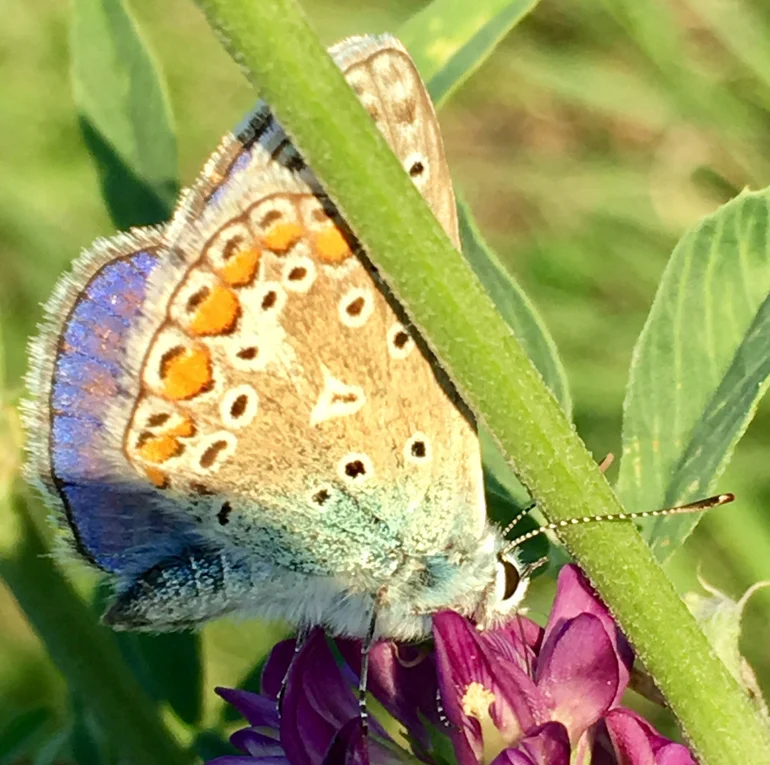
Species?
Polyommatus icarus
